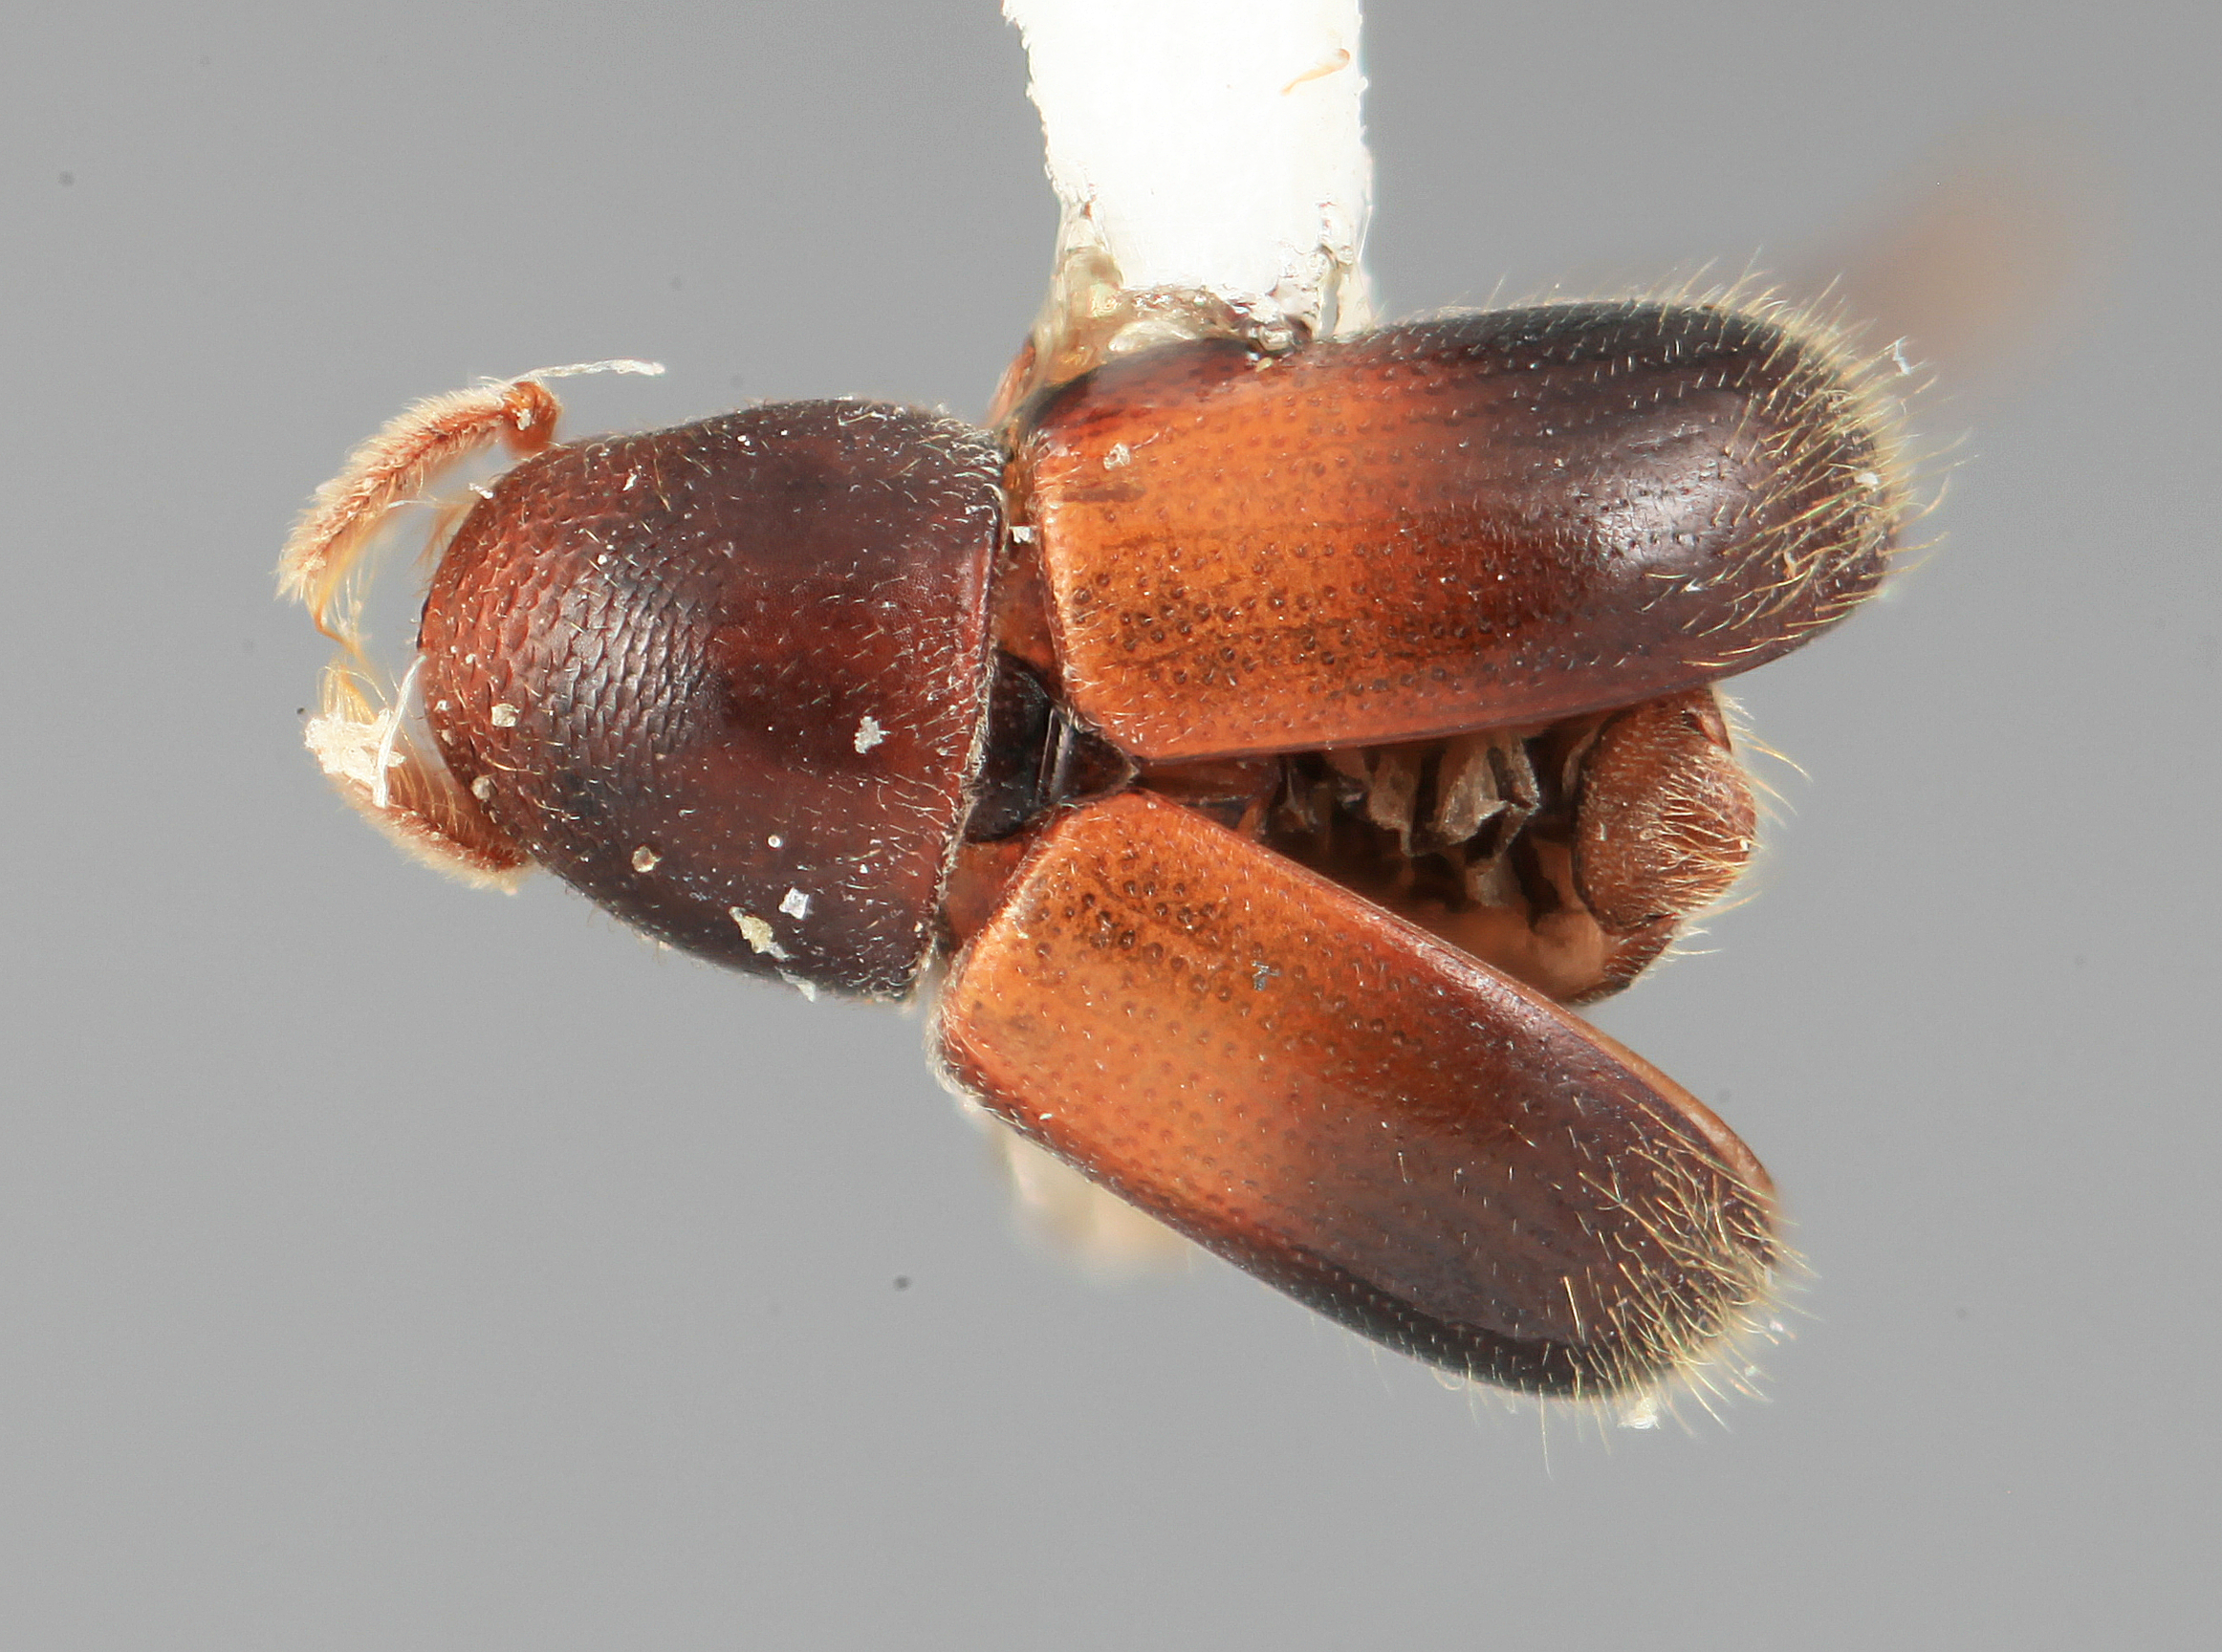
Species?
Corthyloxiphus carbonerae
